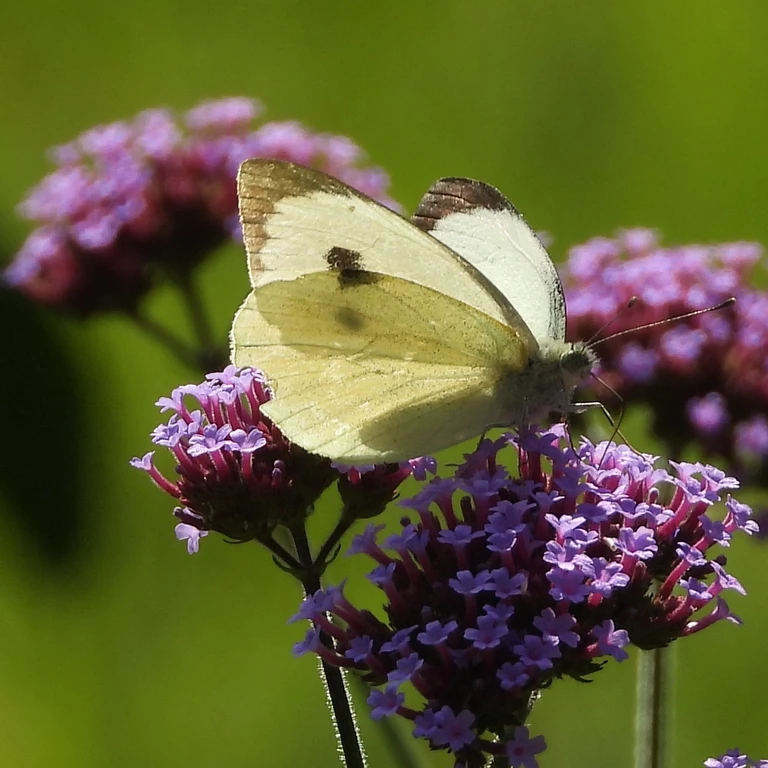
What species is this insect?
Pieris brassicae
